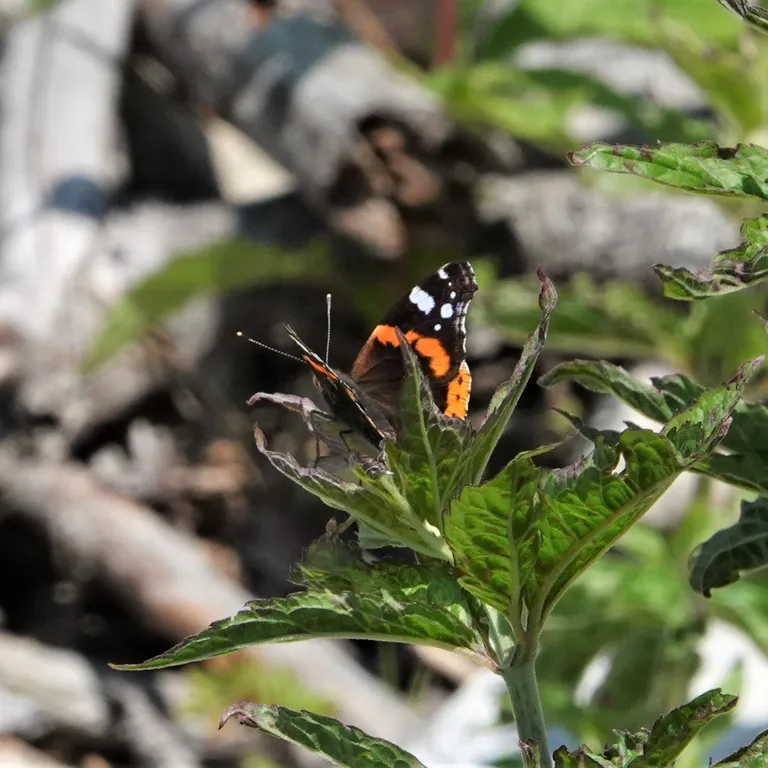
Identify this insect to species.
Vanessa atalanta
